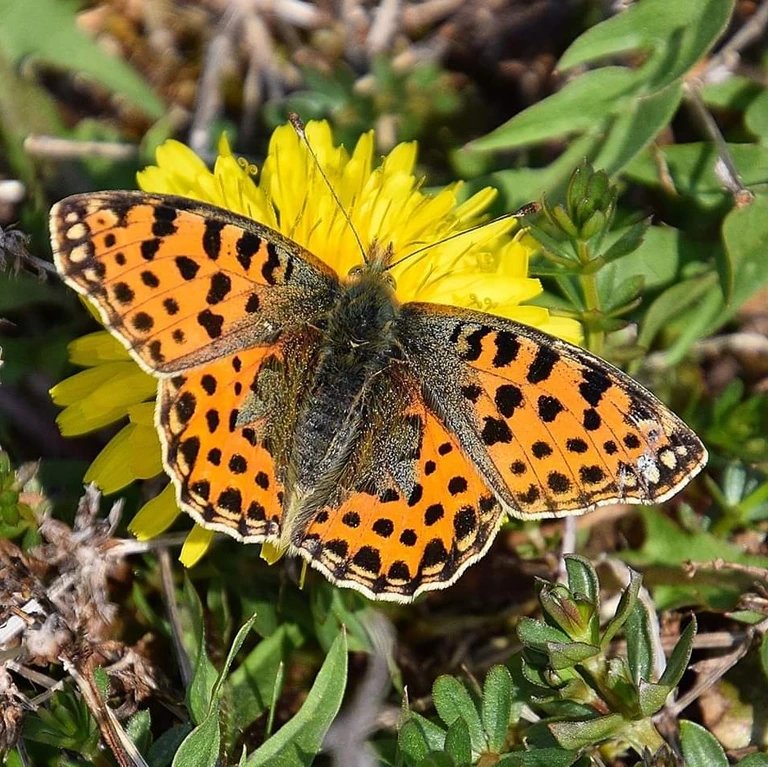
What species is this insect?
Issoria lathonia
